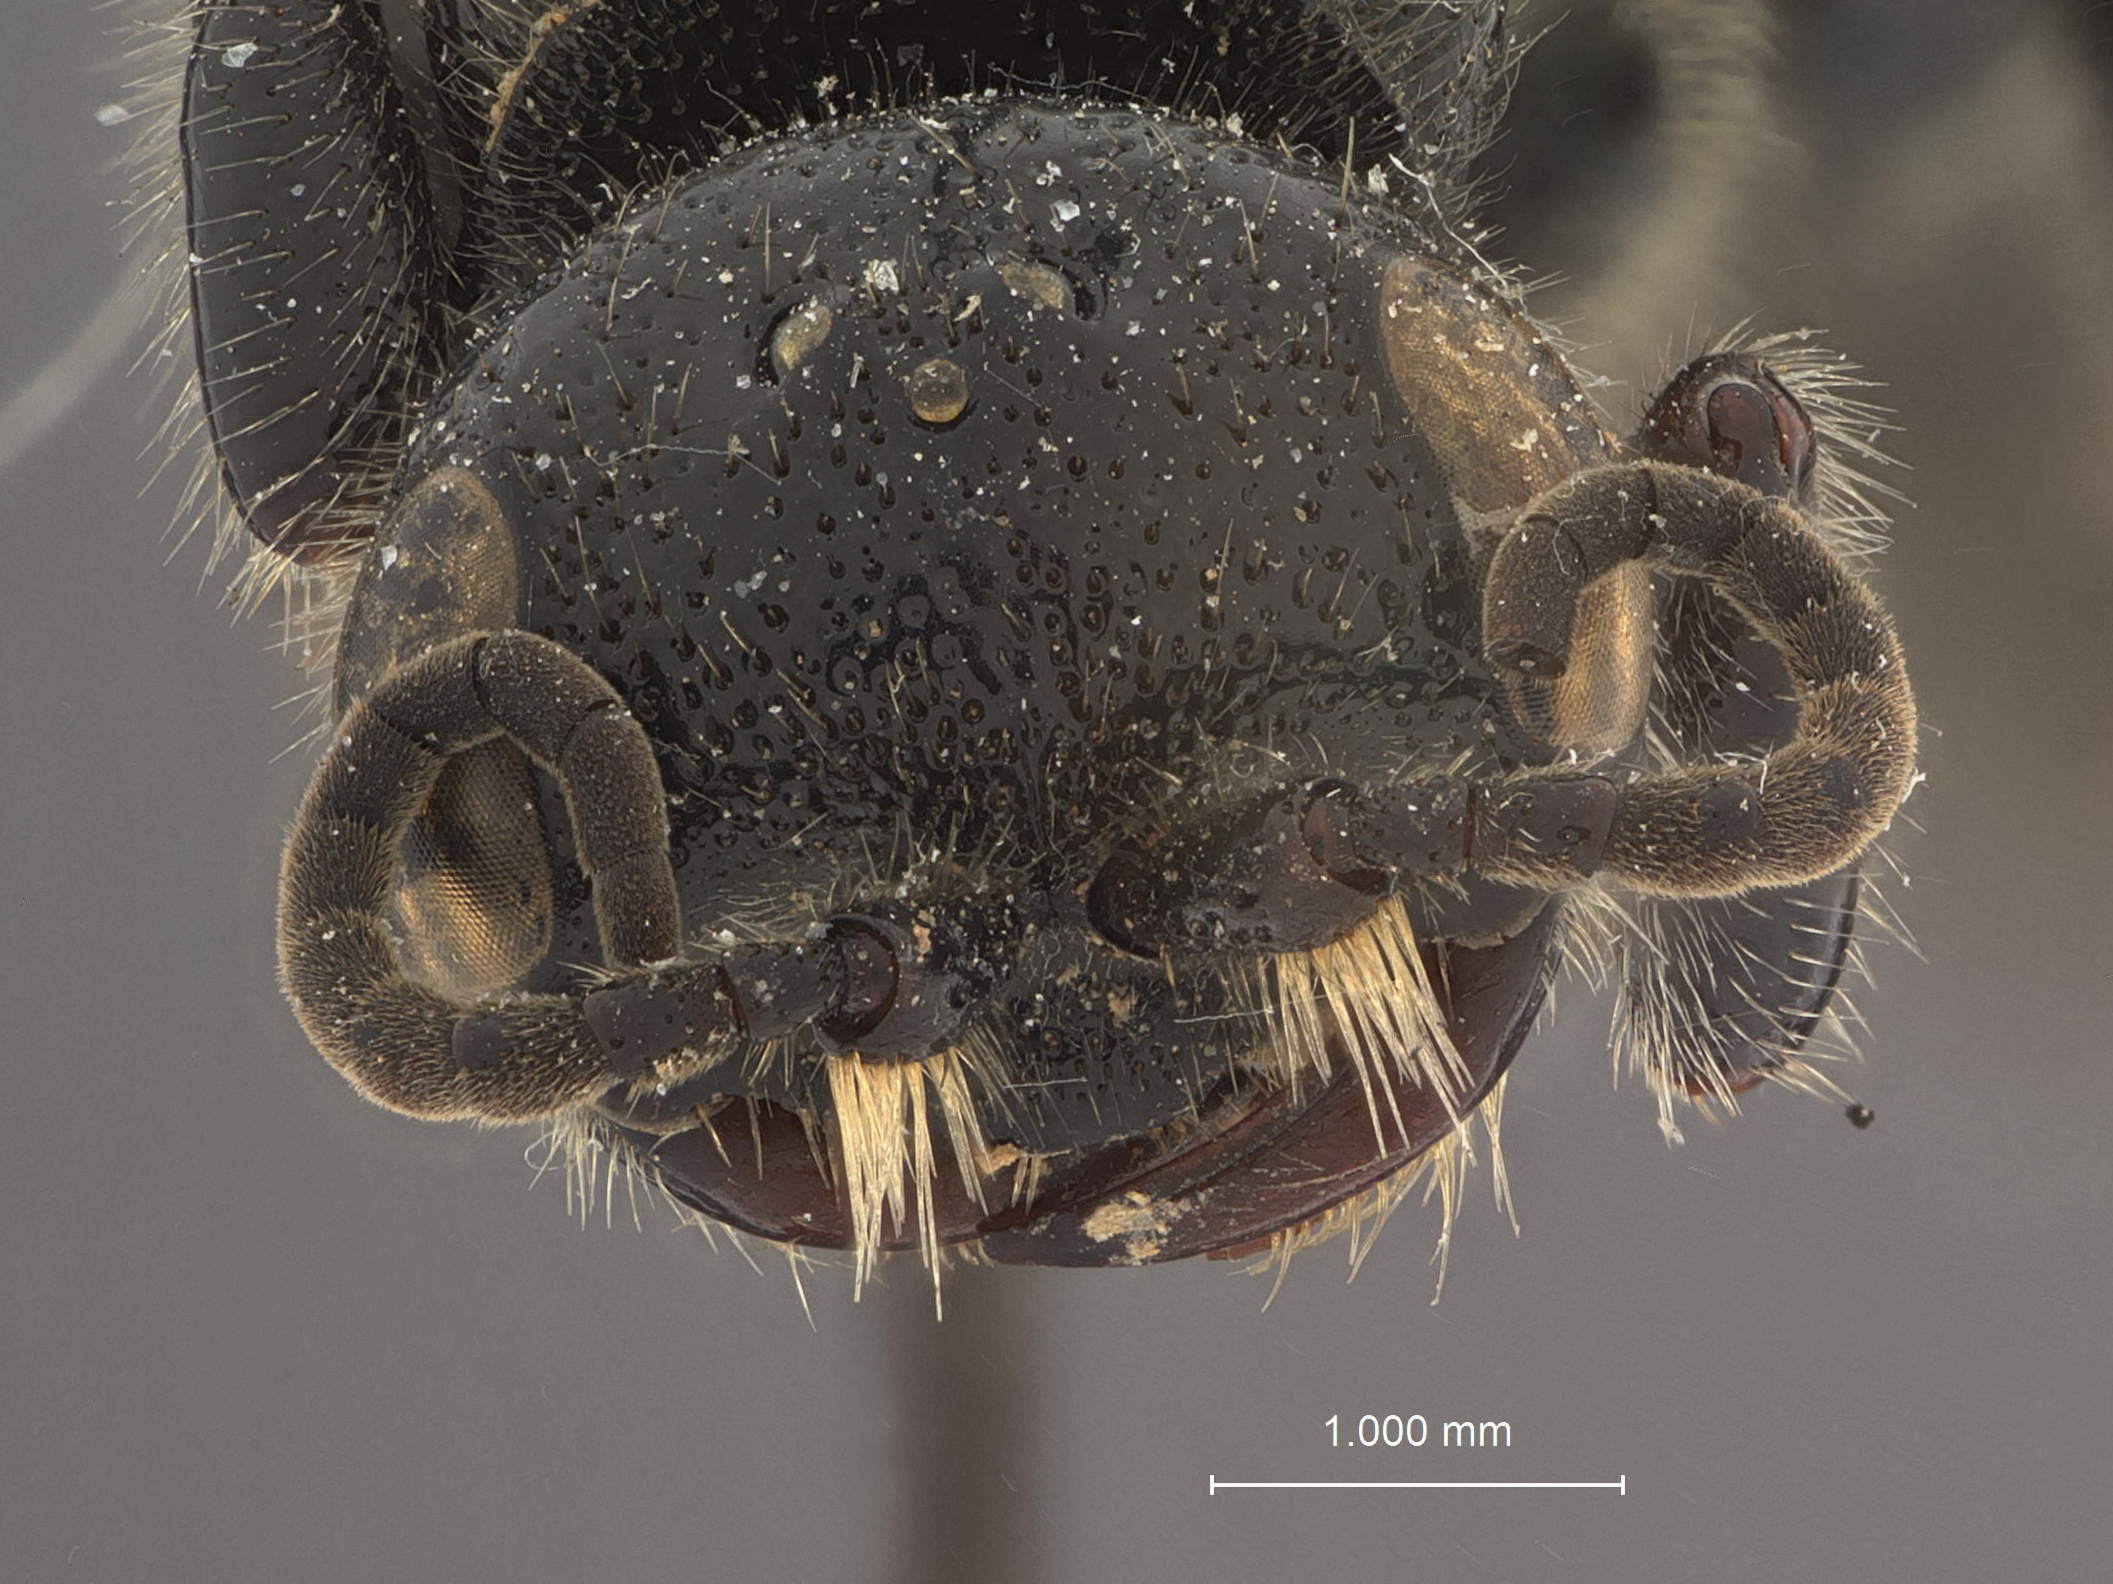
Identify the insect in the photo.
Tiphia fossata
